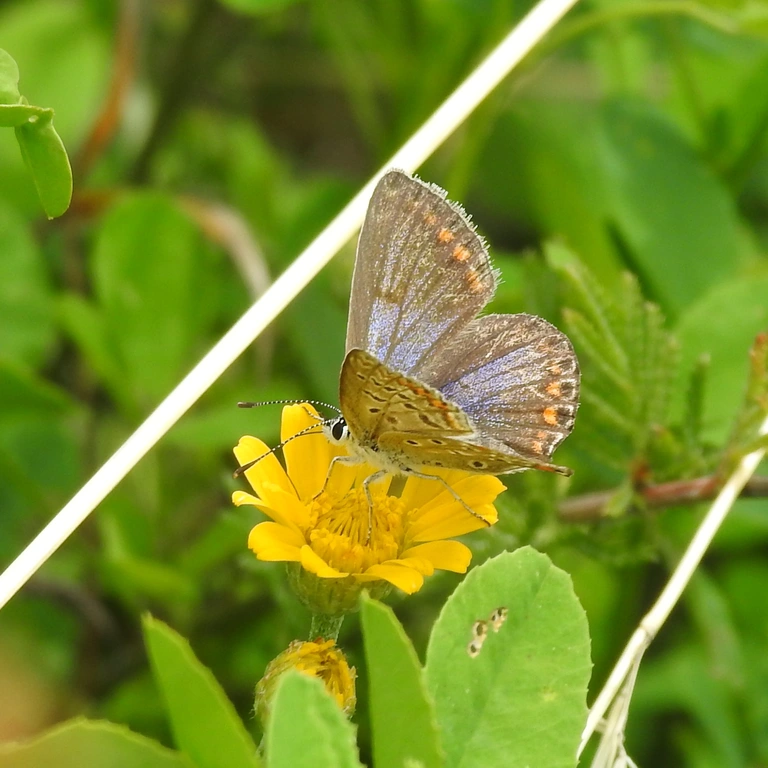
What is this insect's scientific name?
Polyommatus icarus
